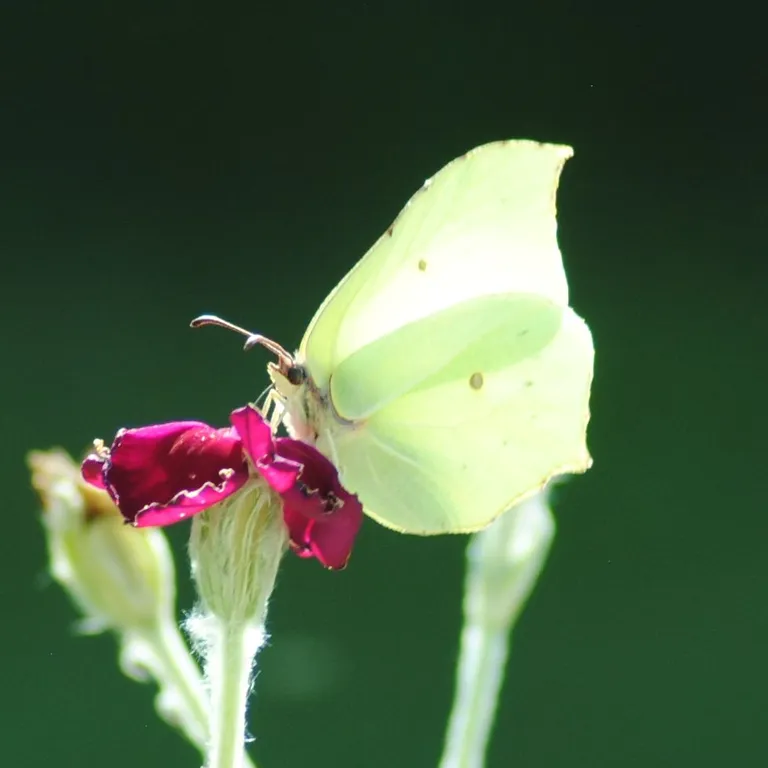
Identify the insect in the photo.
Gonepteryx rhamni
